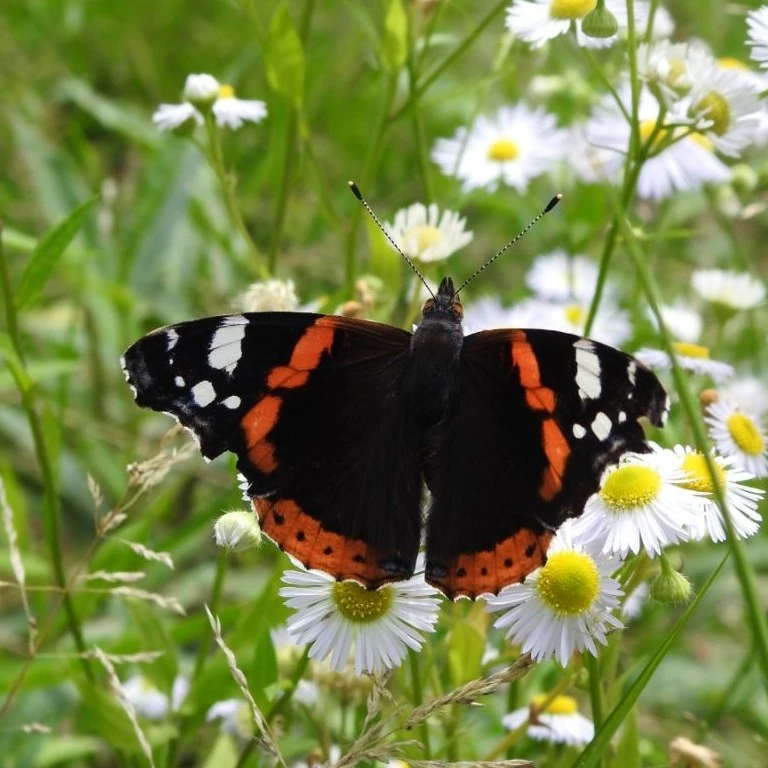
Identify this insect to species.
Vanessa atalanta
